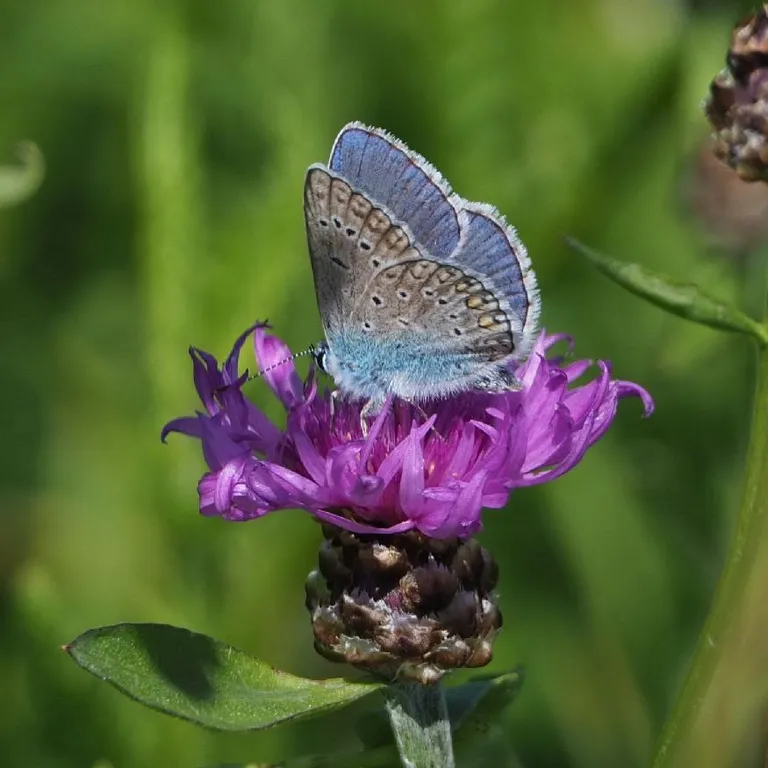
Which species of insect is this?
Polyommatus icarus
